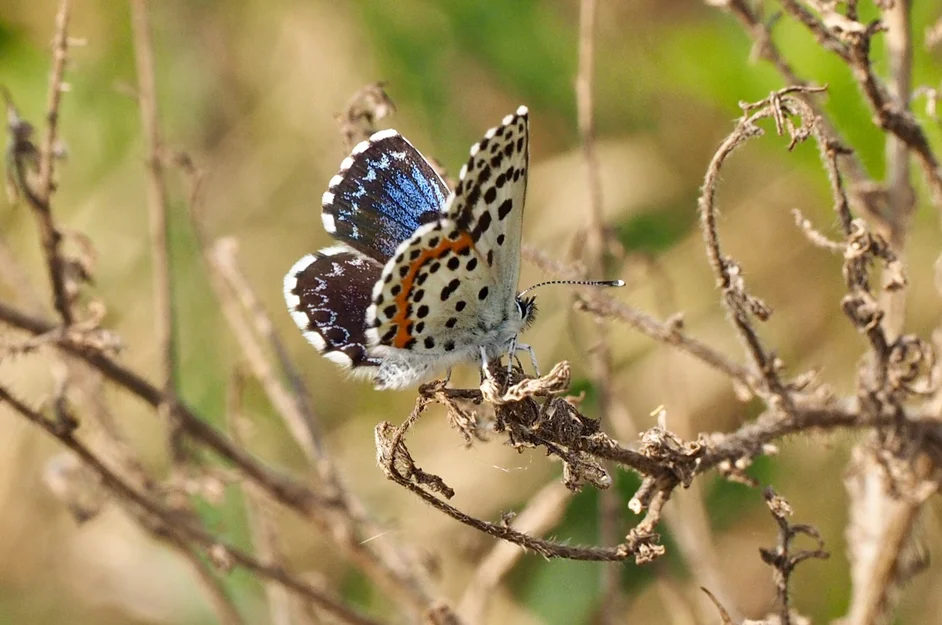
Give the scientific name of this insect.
Scolitantides orion
